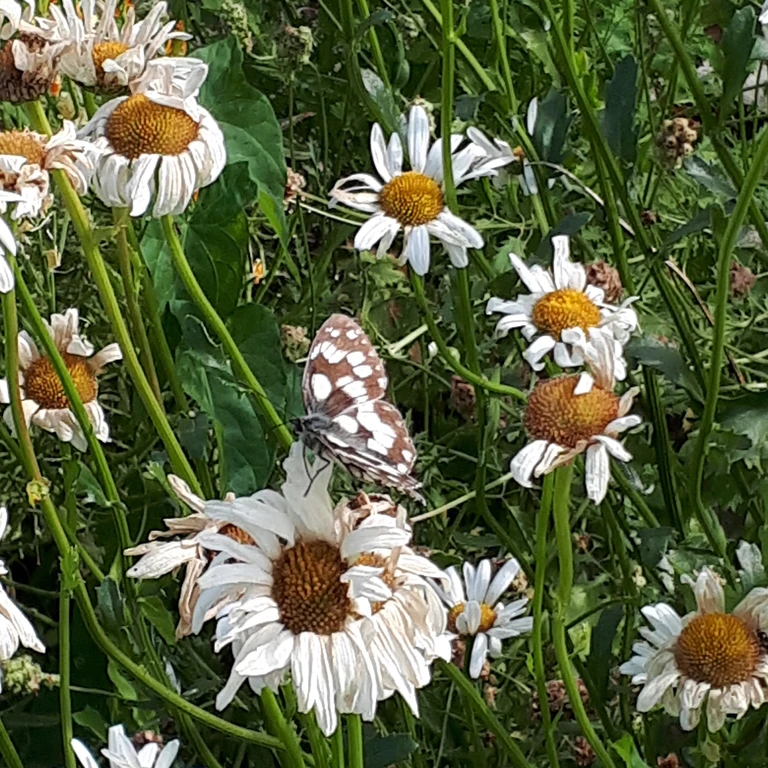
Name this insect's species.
Melanargia galathea
